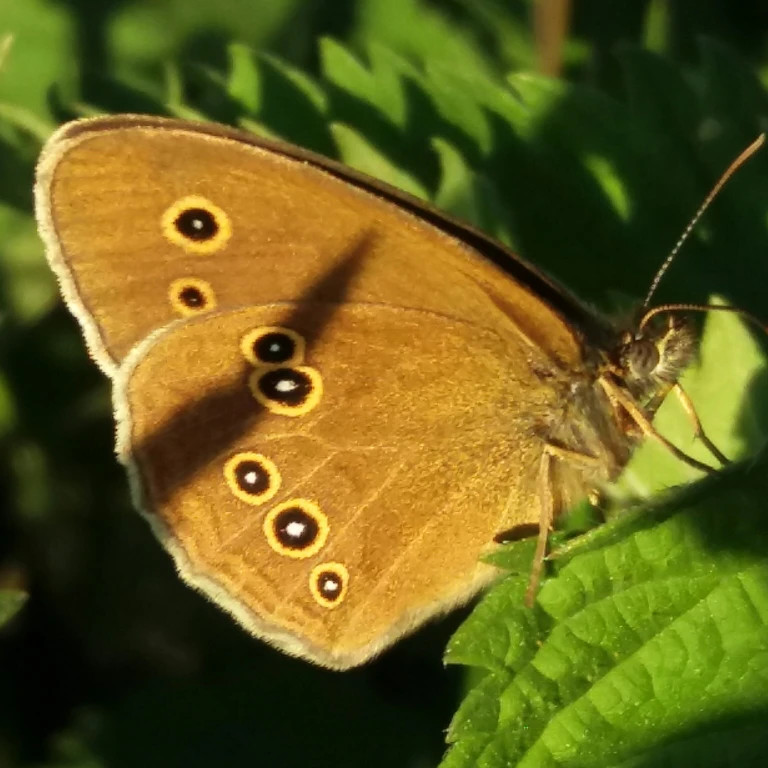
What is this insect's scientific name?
Aphantopus hyperantus
